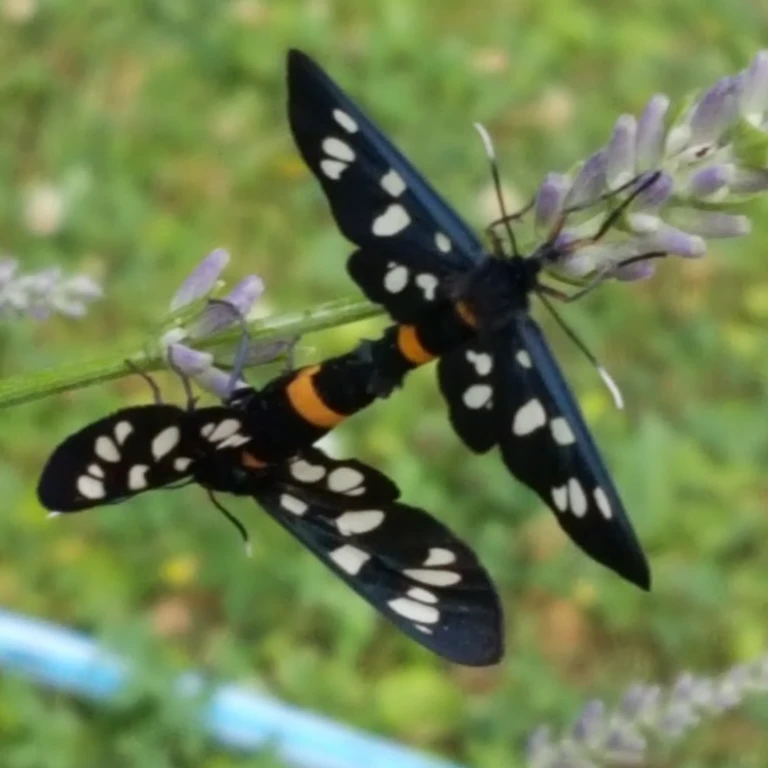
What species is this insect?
Amata phegea
